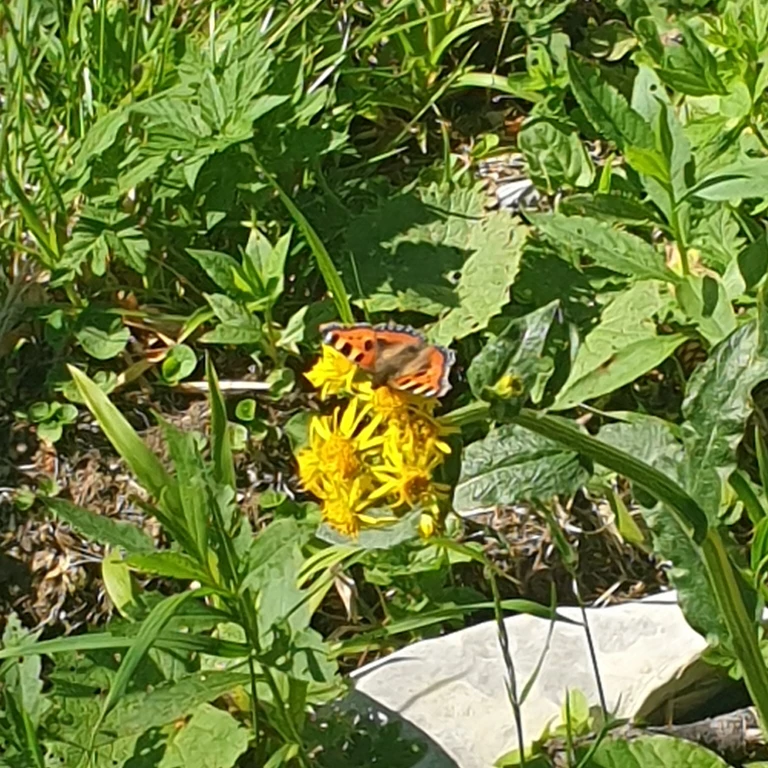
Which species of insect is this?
Aglais urticae
